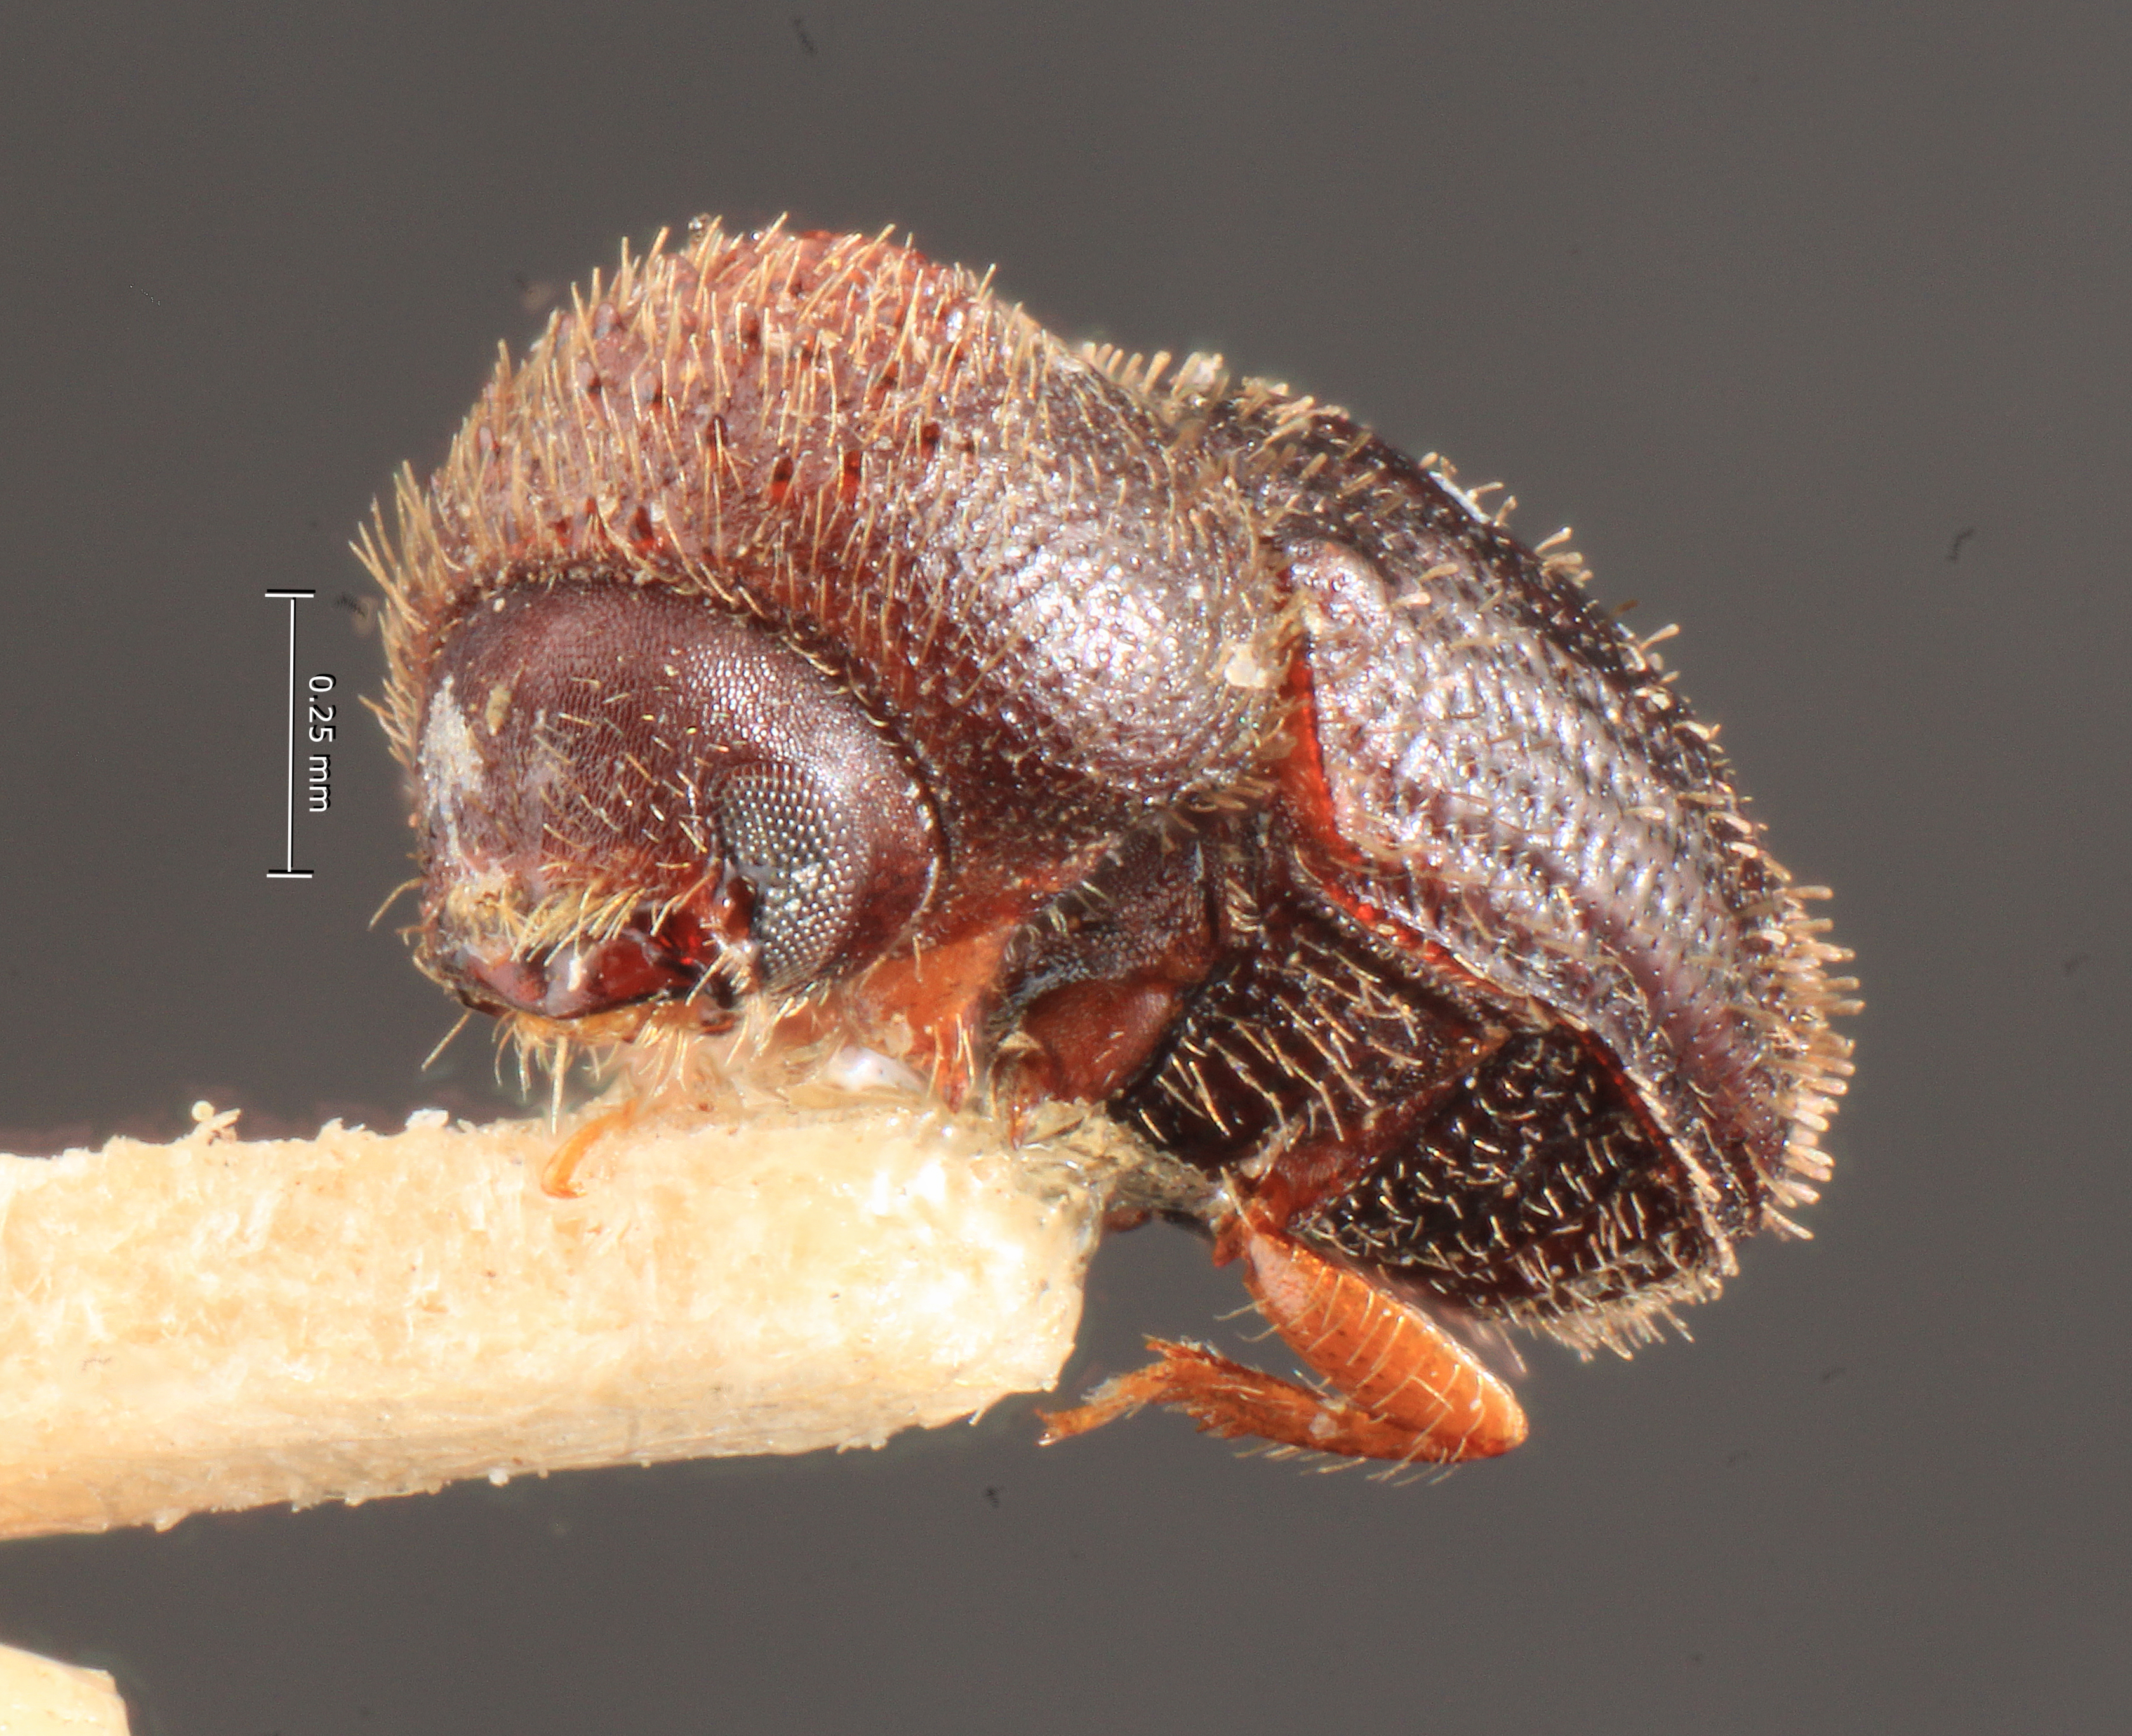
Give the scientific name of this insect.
Stephanoderes liberiensis
